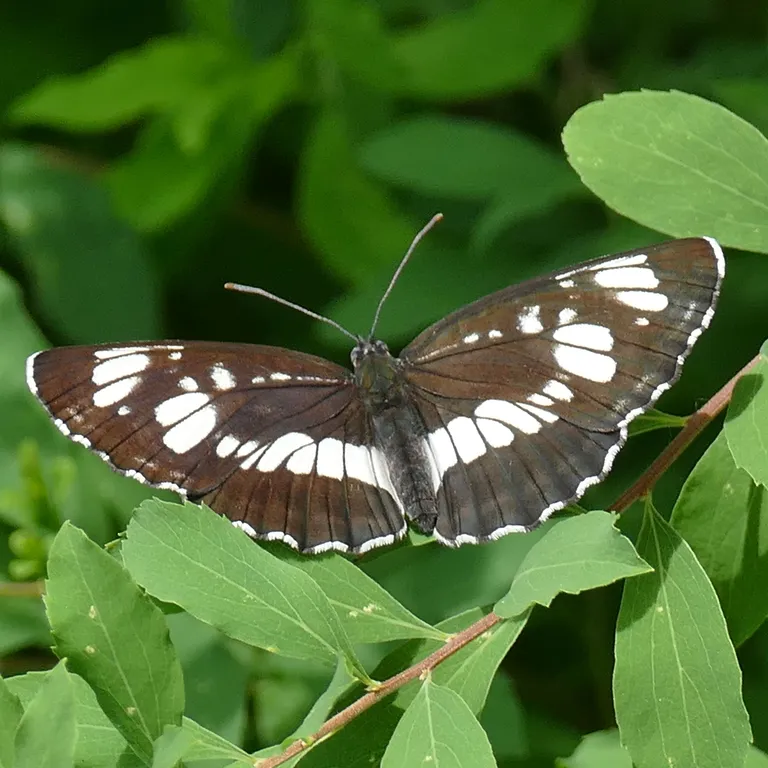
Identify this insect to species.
Neptis rivularis
